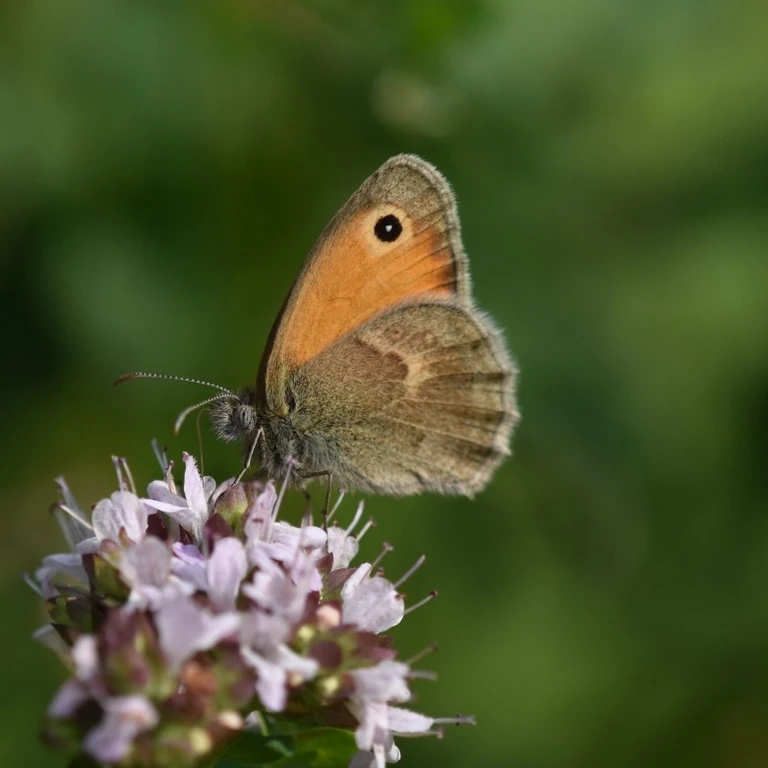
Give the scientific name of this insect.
Coenonympha pamphilus
